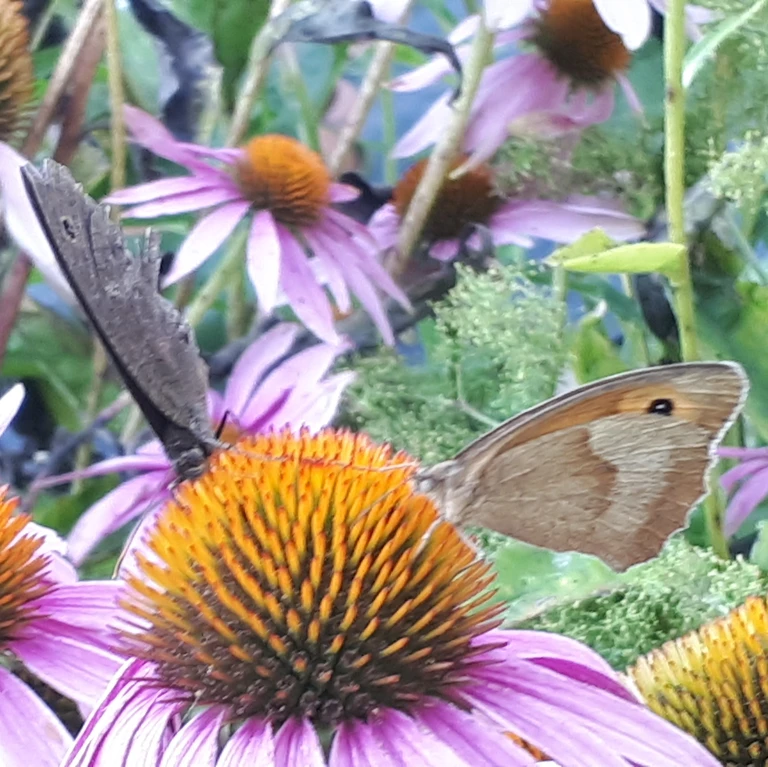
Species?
Minois dryas
